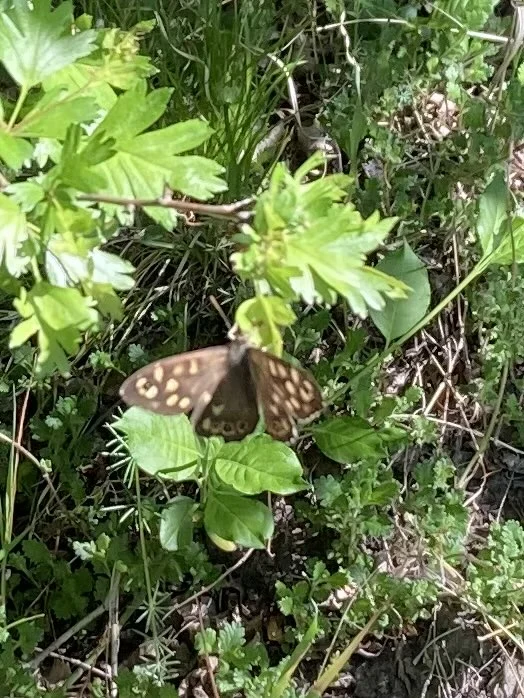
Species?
Pararge aegeria
